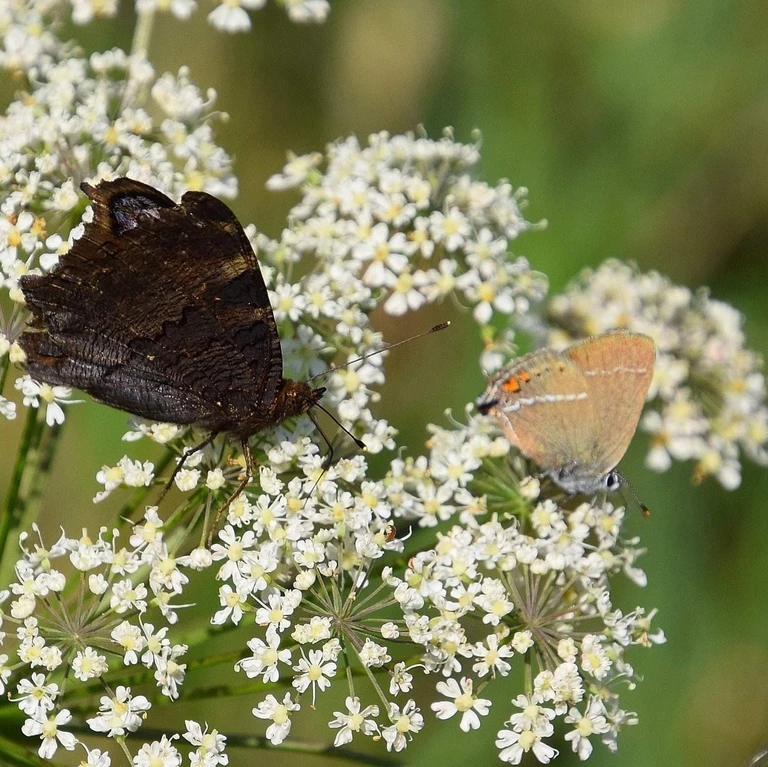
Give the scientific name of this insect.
Satyrium spini (also Tuttiola spini)
